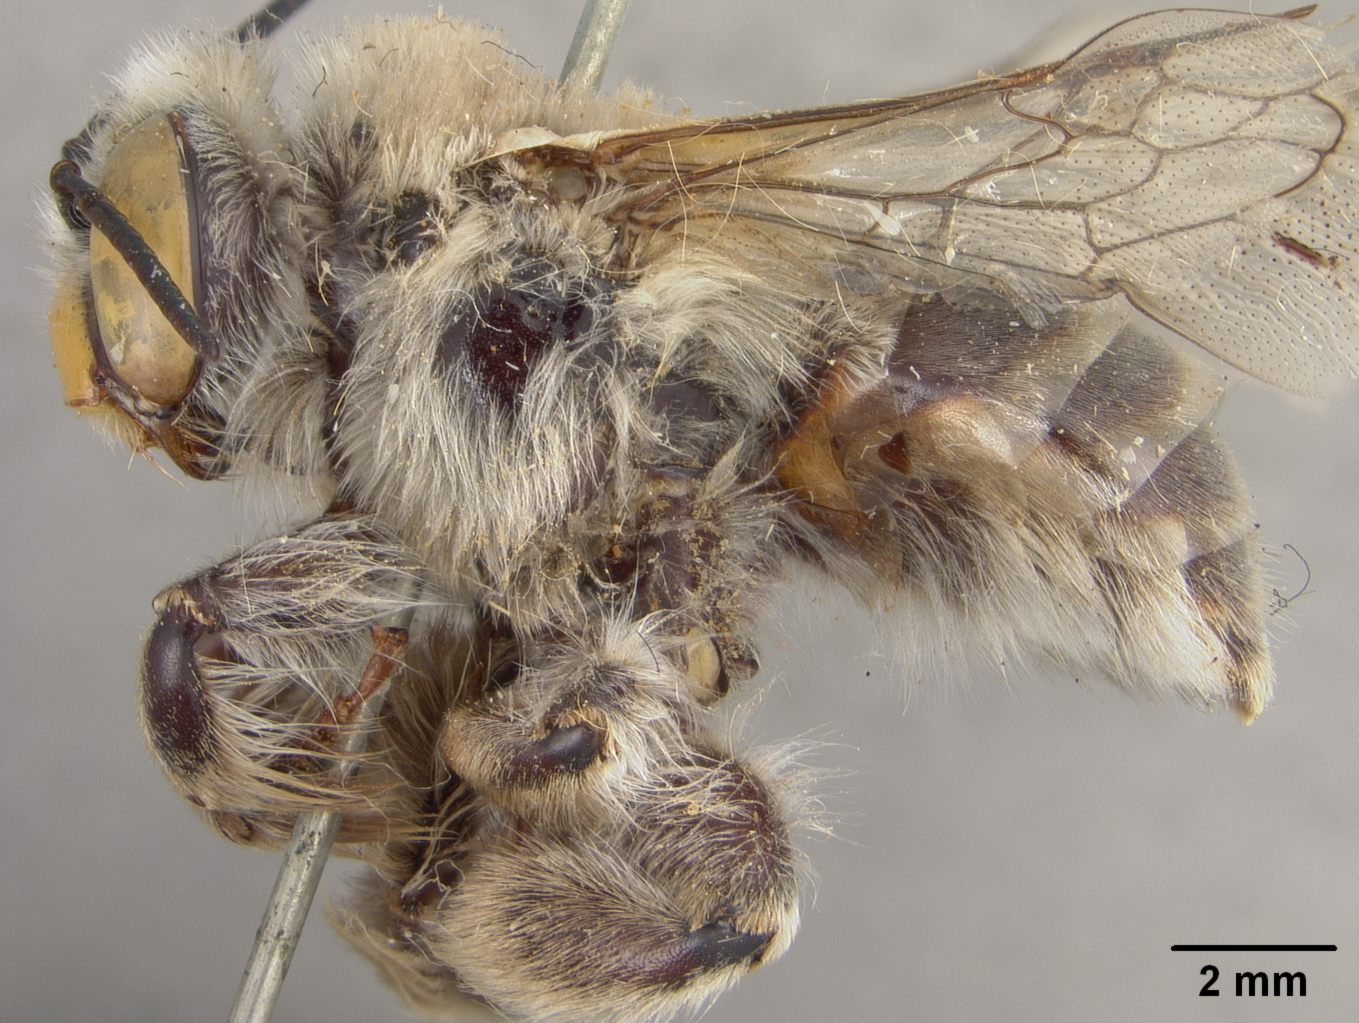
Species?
Centris marginata
